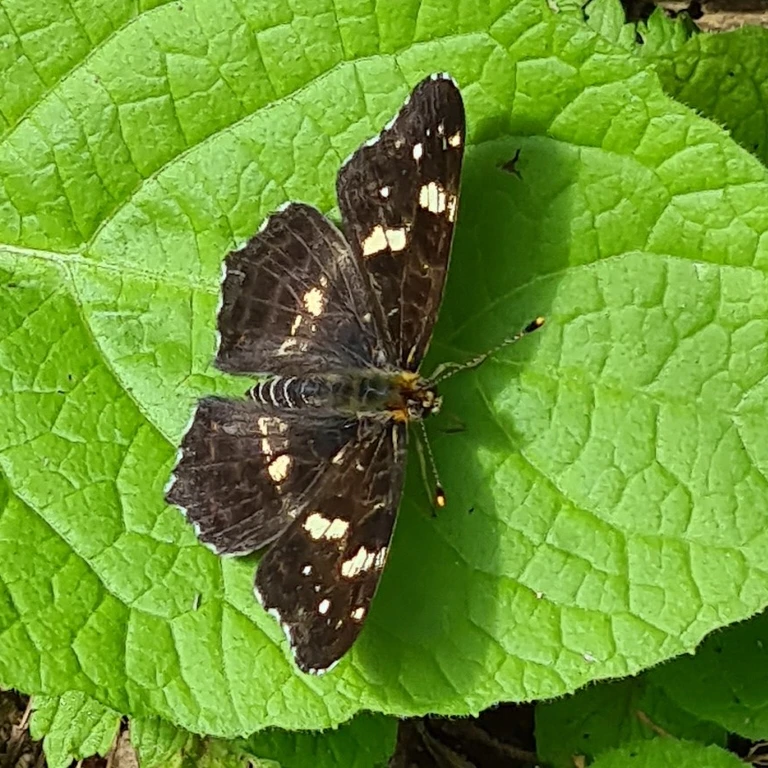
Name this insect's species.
Araschnia levana
